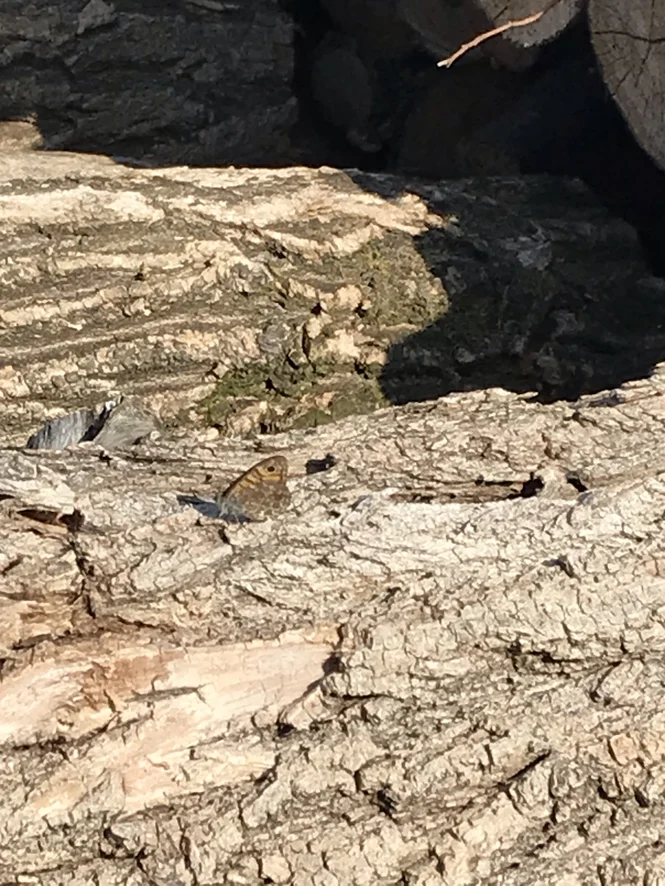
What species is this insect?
Lasiommata megera (also Pararge megera)
